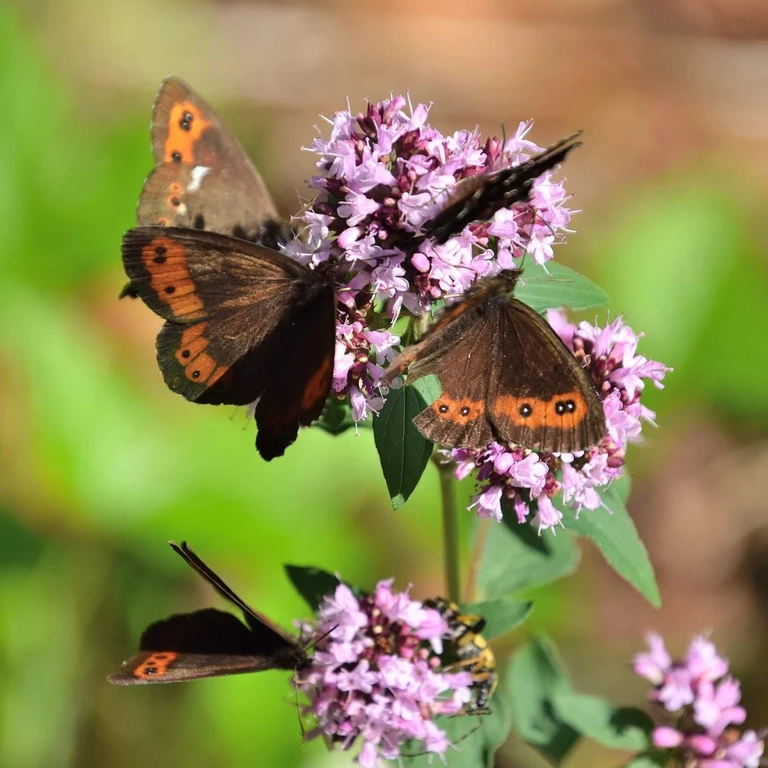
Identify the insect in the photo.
Erebia ligea
